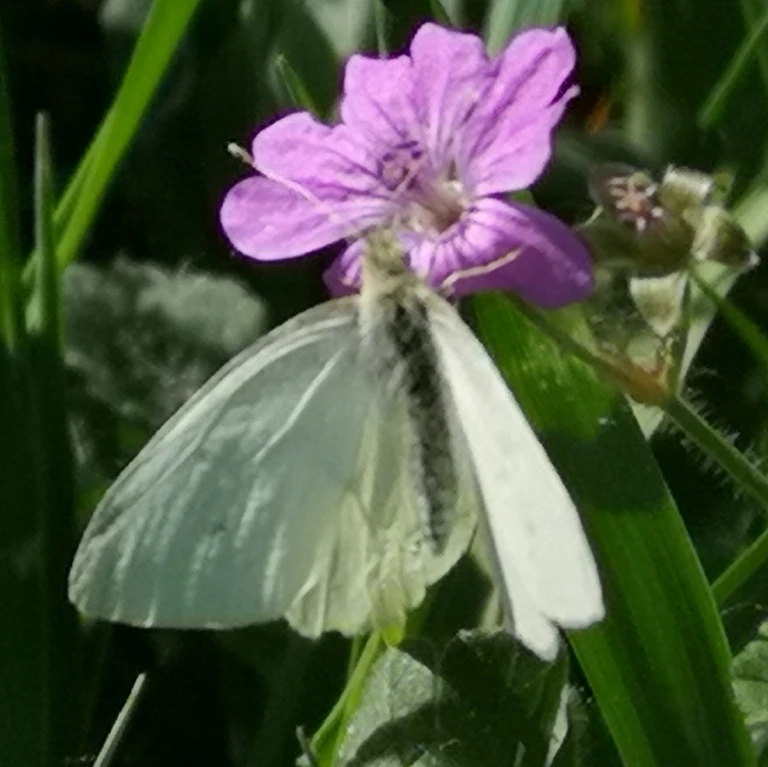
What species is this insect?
Pieris rapae
